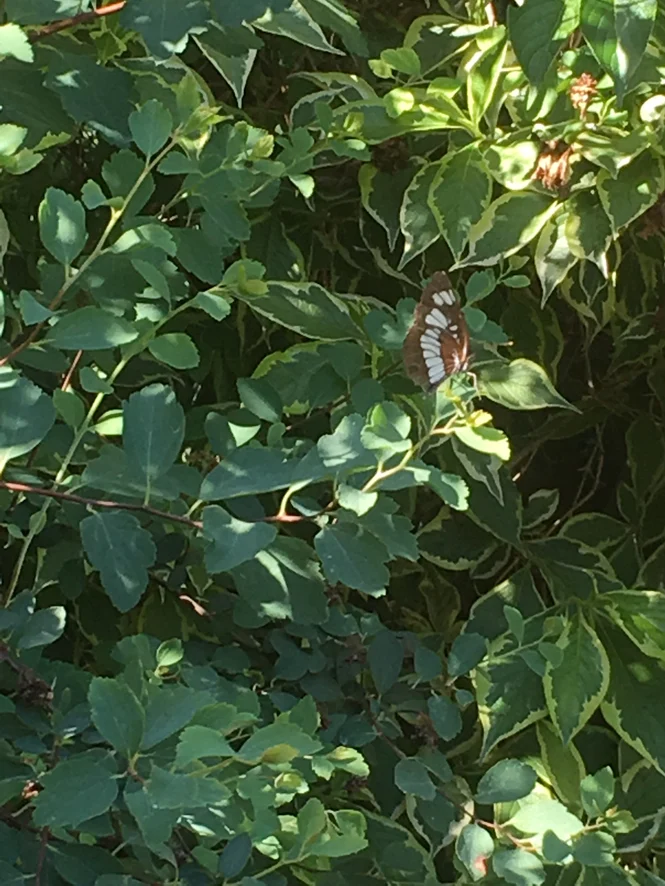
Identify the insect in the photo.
Neptis rivularis
